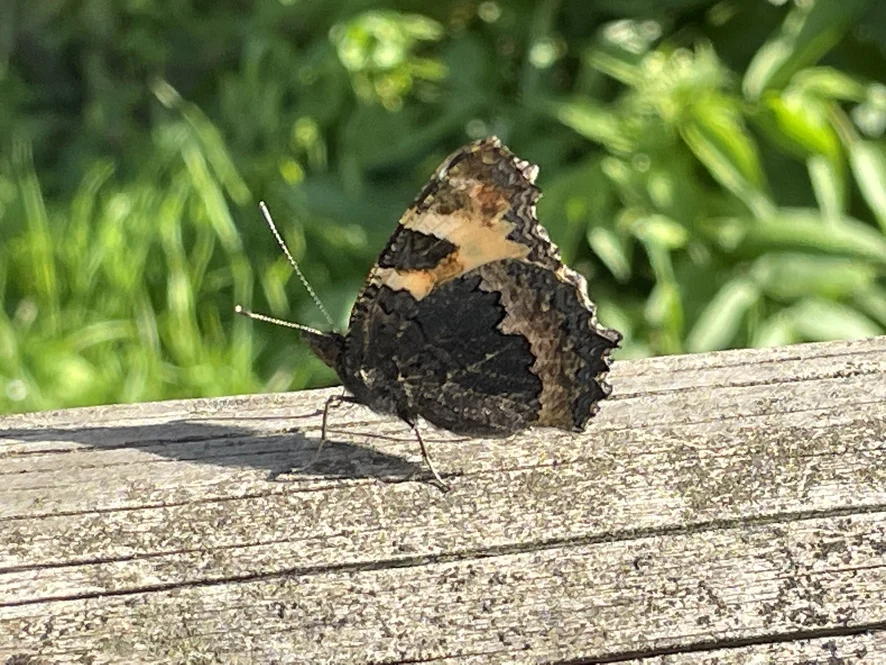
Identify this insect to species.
Aglais urticae
